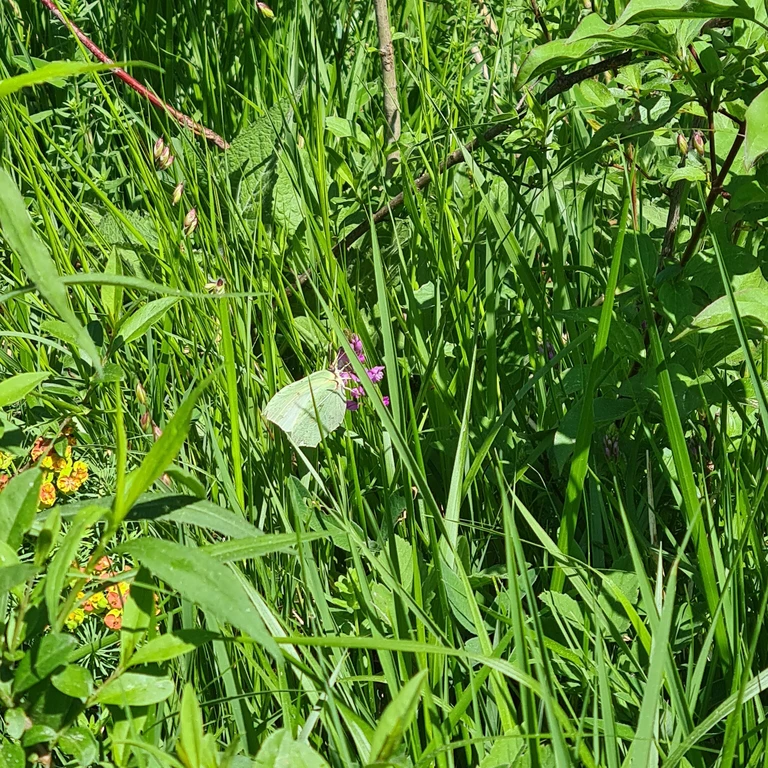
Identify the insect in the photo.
Gonepteryx rhamni
